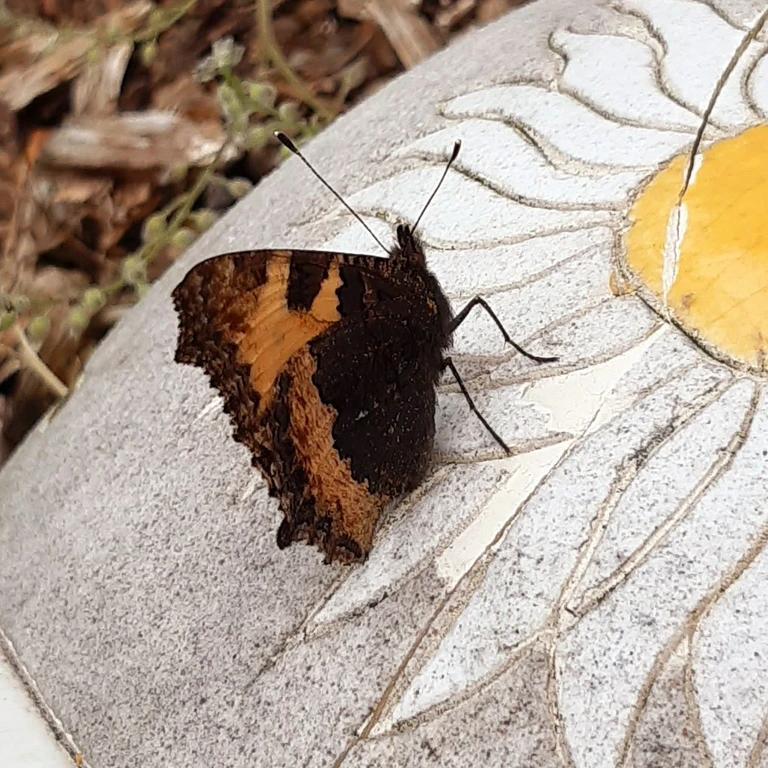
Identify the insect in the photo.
Aglais urticae
